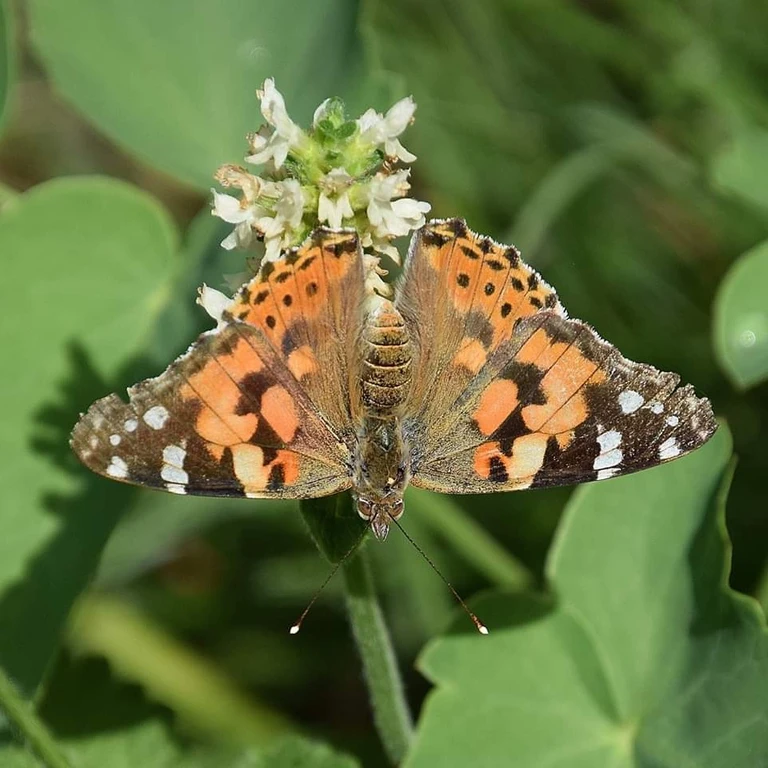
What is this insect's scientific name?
Vanessa cardui
